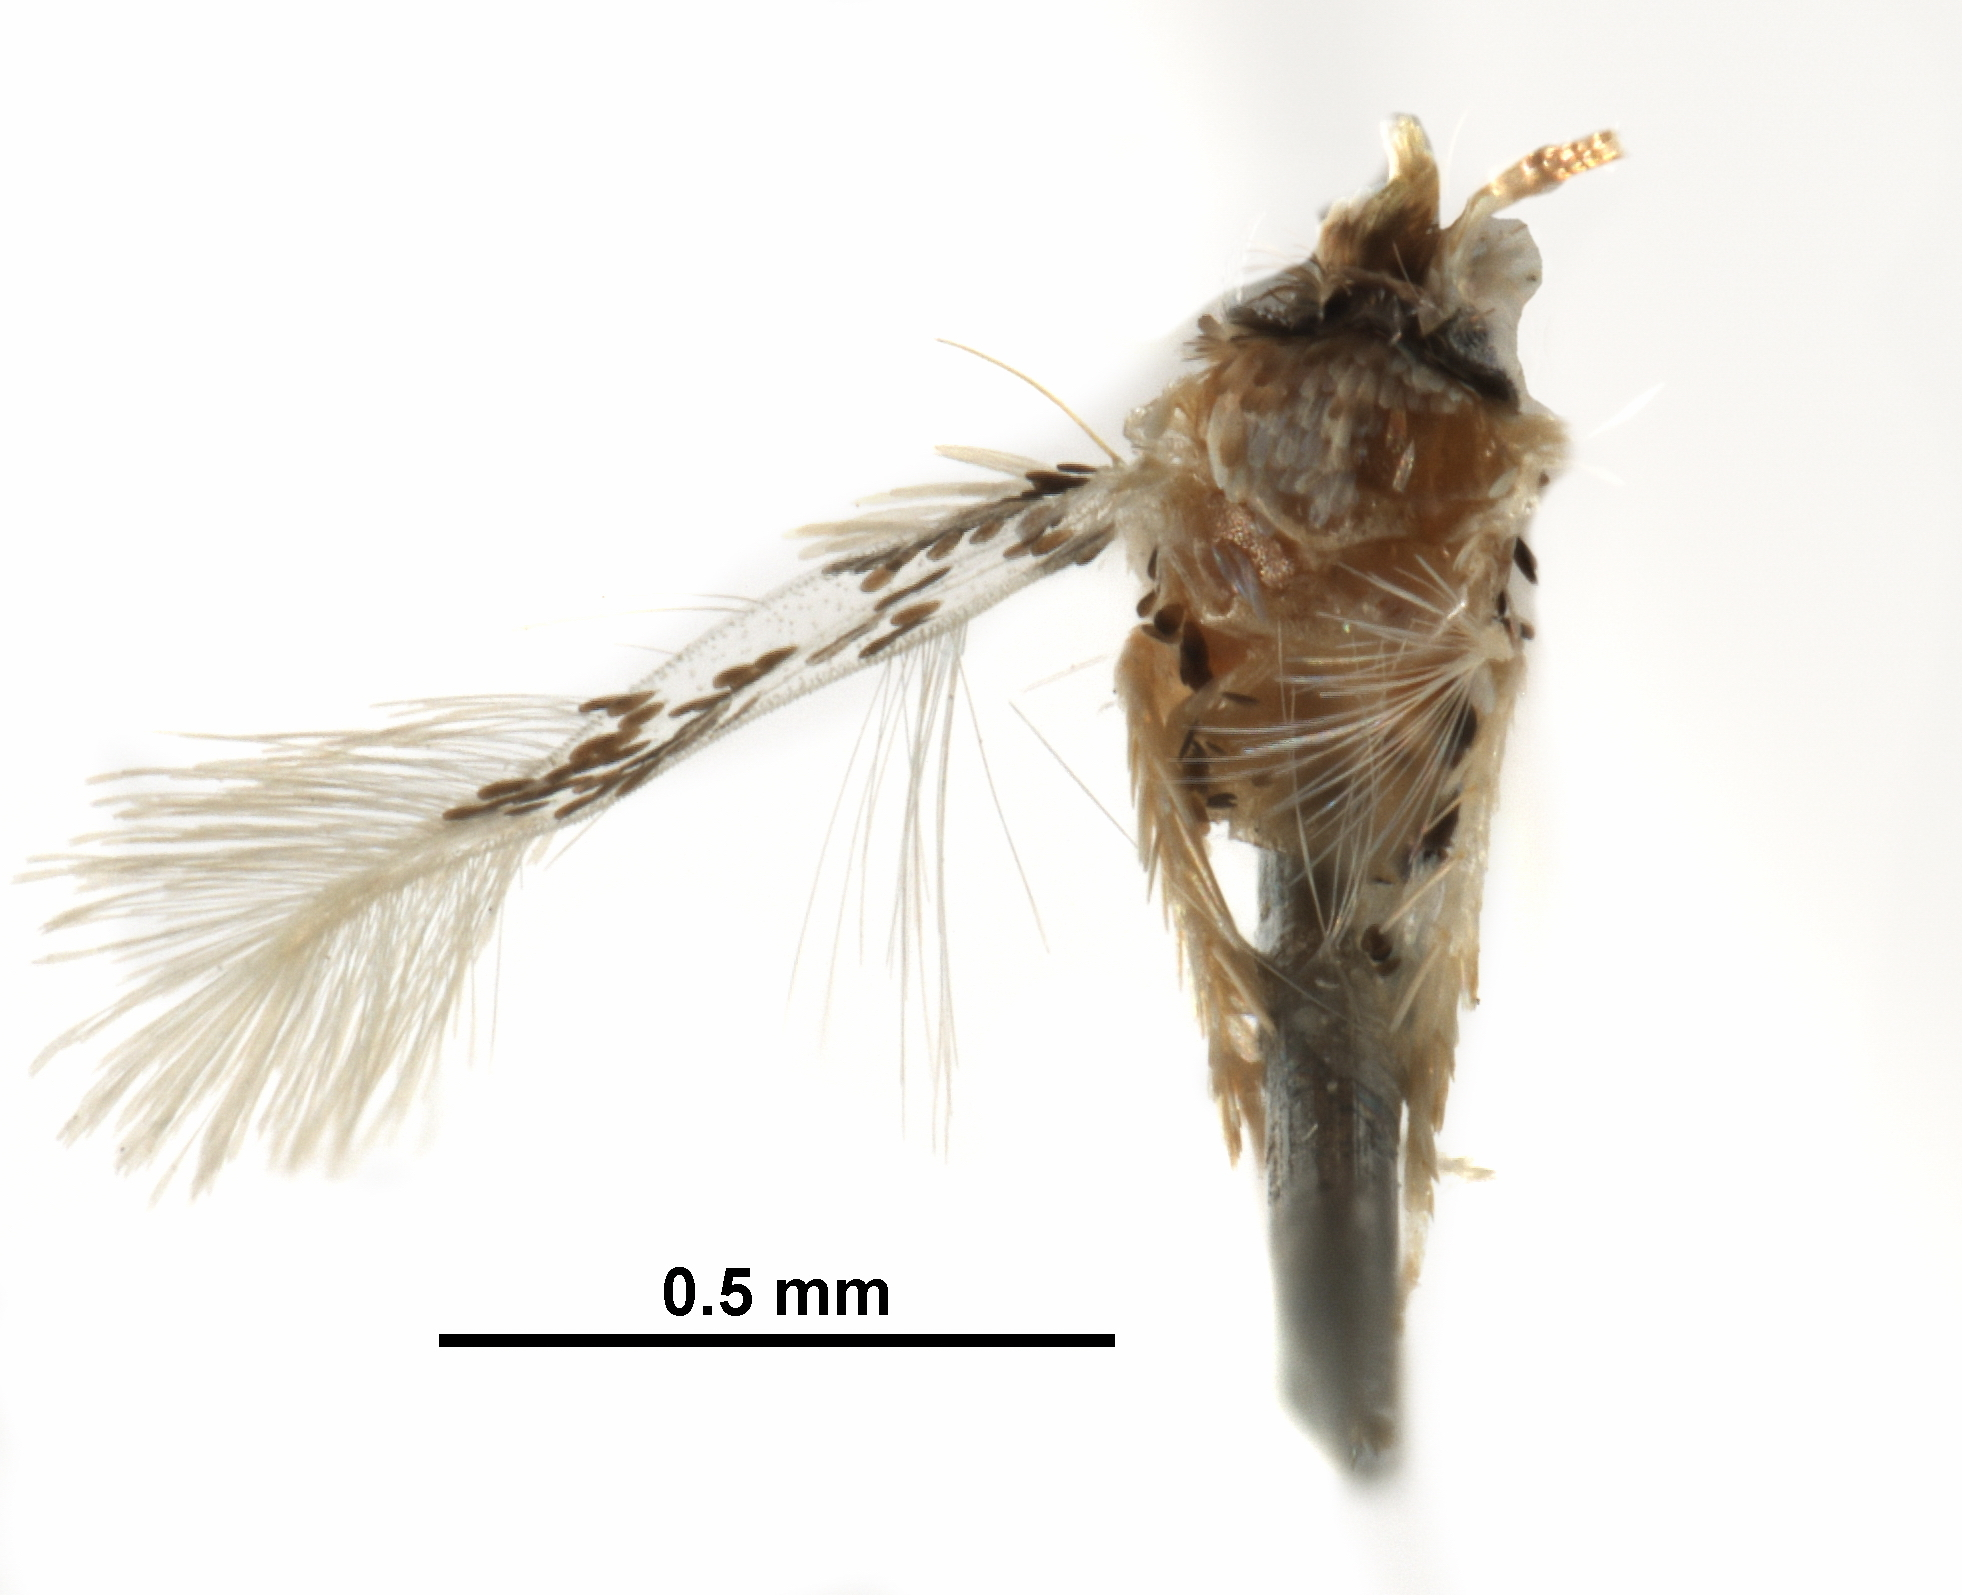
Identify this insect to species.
Acalyptris postalatratus
